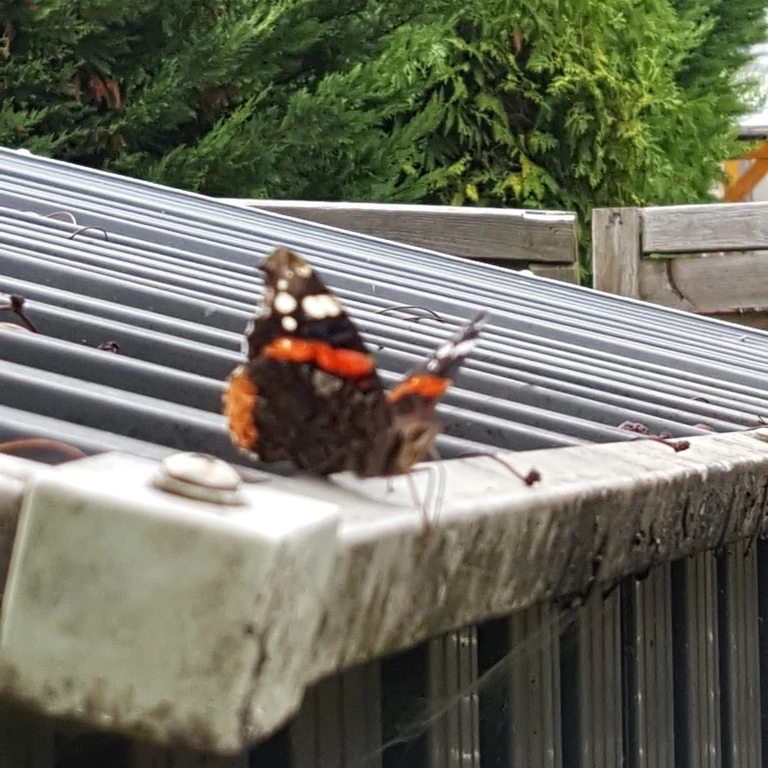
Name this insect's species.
Vanessa atalanta
